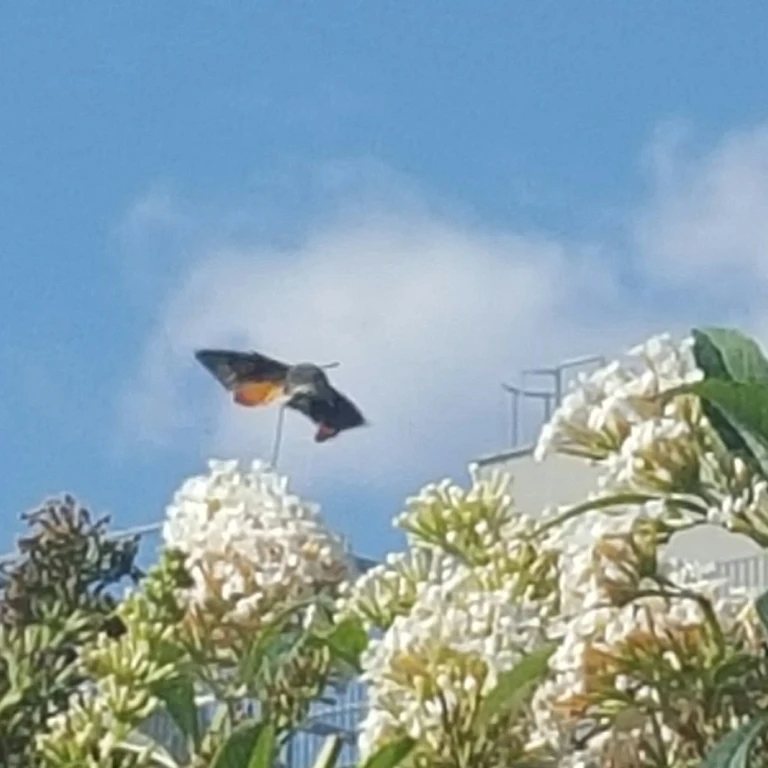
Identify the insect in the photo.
Macroglossum stellatarum
